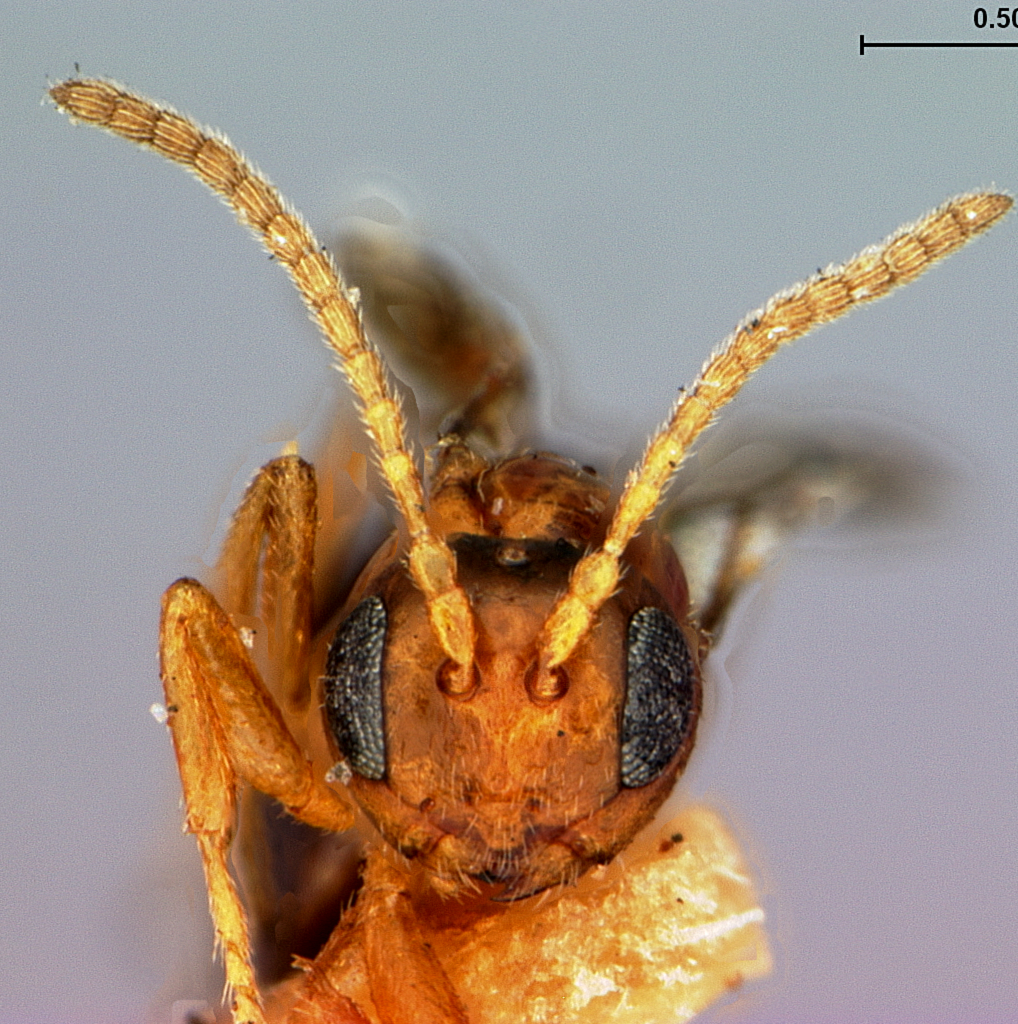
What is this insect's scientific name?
Xystoteras contorta
